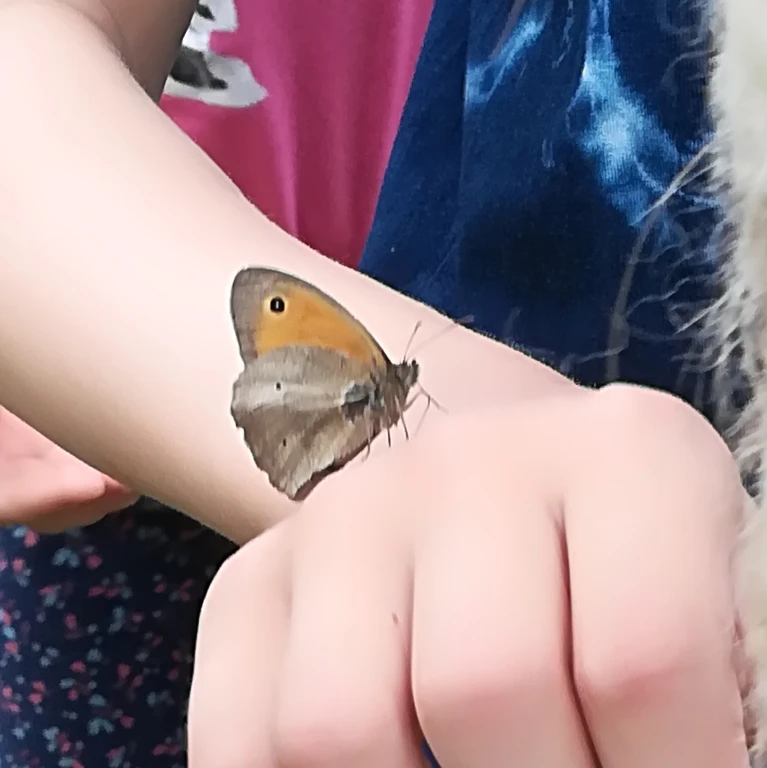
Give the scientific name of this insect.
Maniola jurtina
